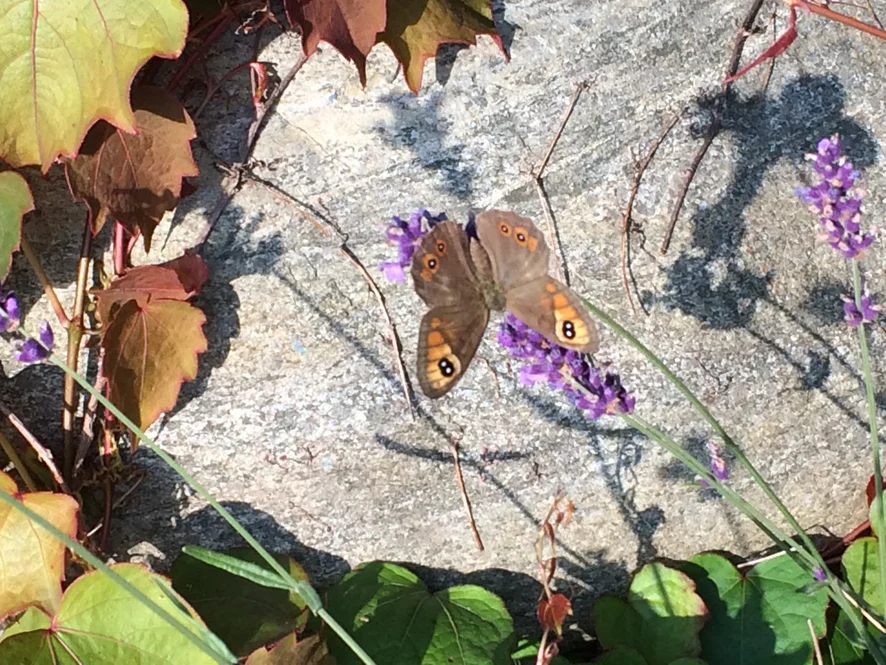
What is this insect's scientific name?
Lasiommata maera (also Pararge maera)
